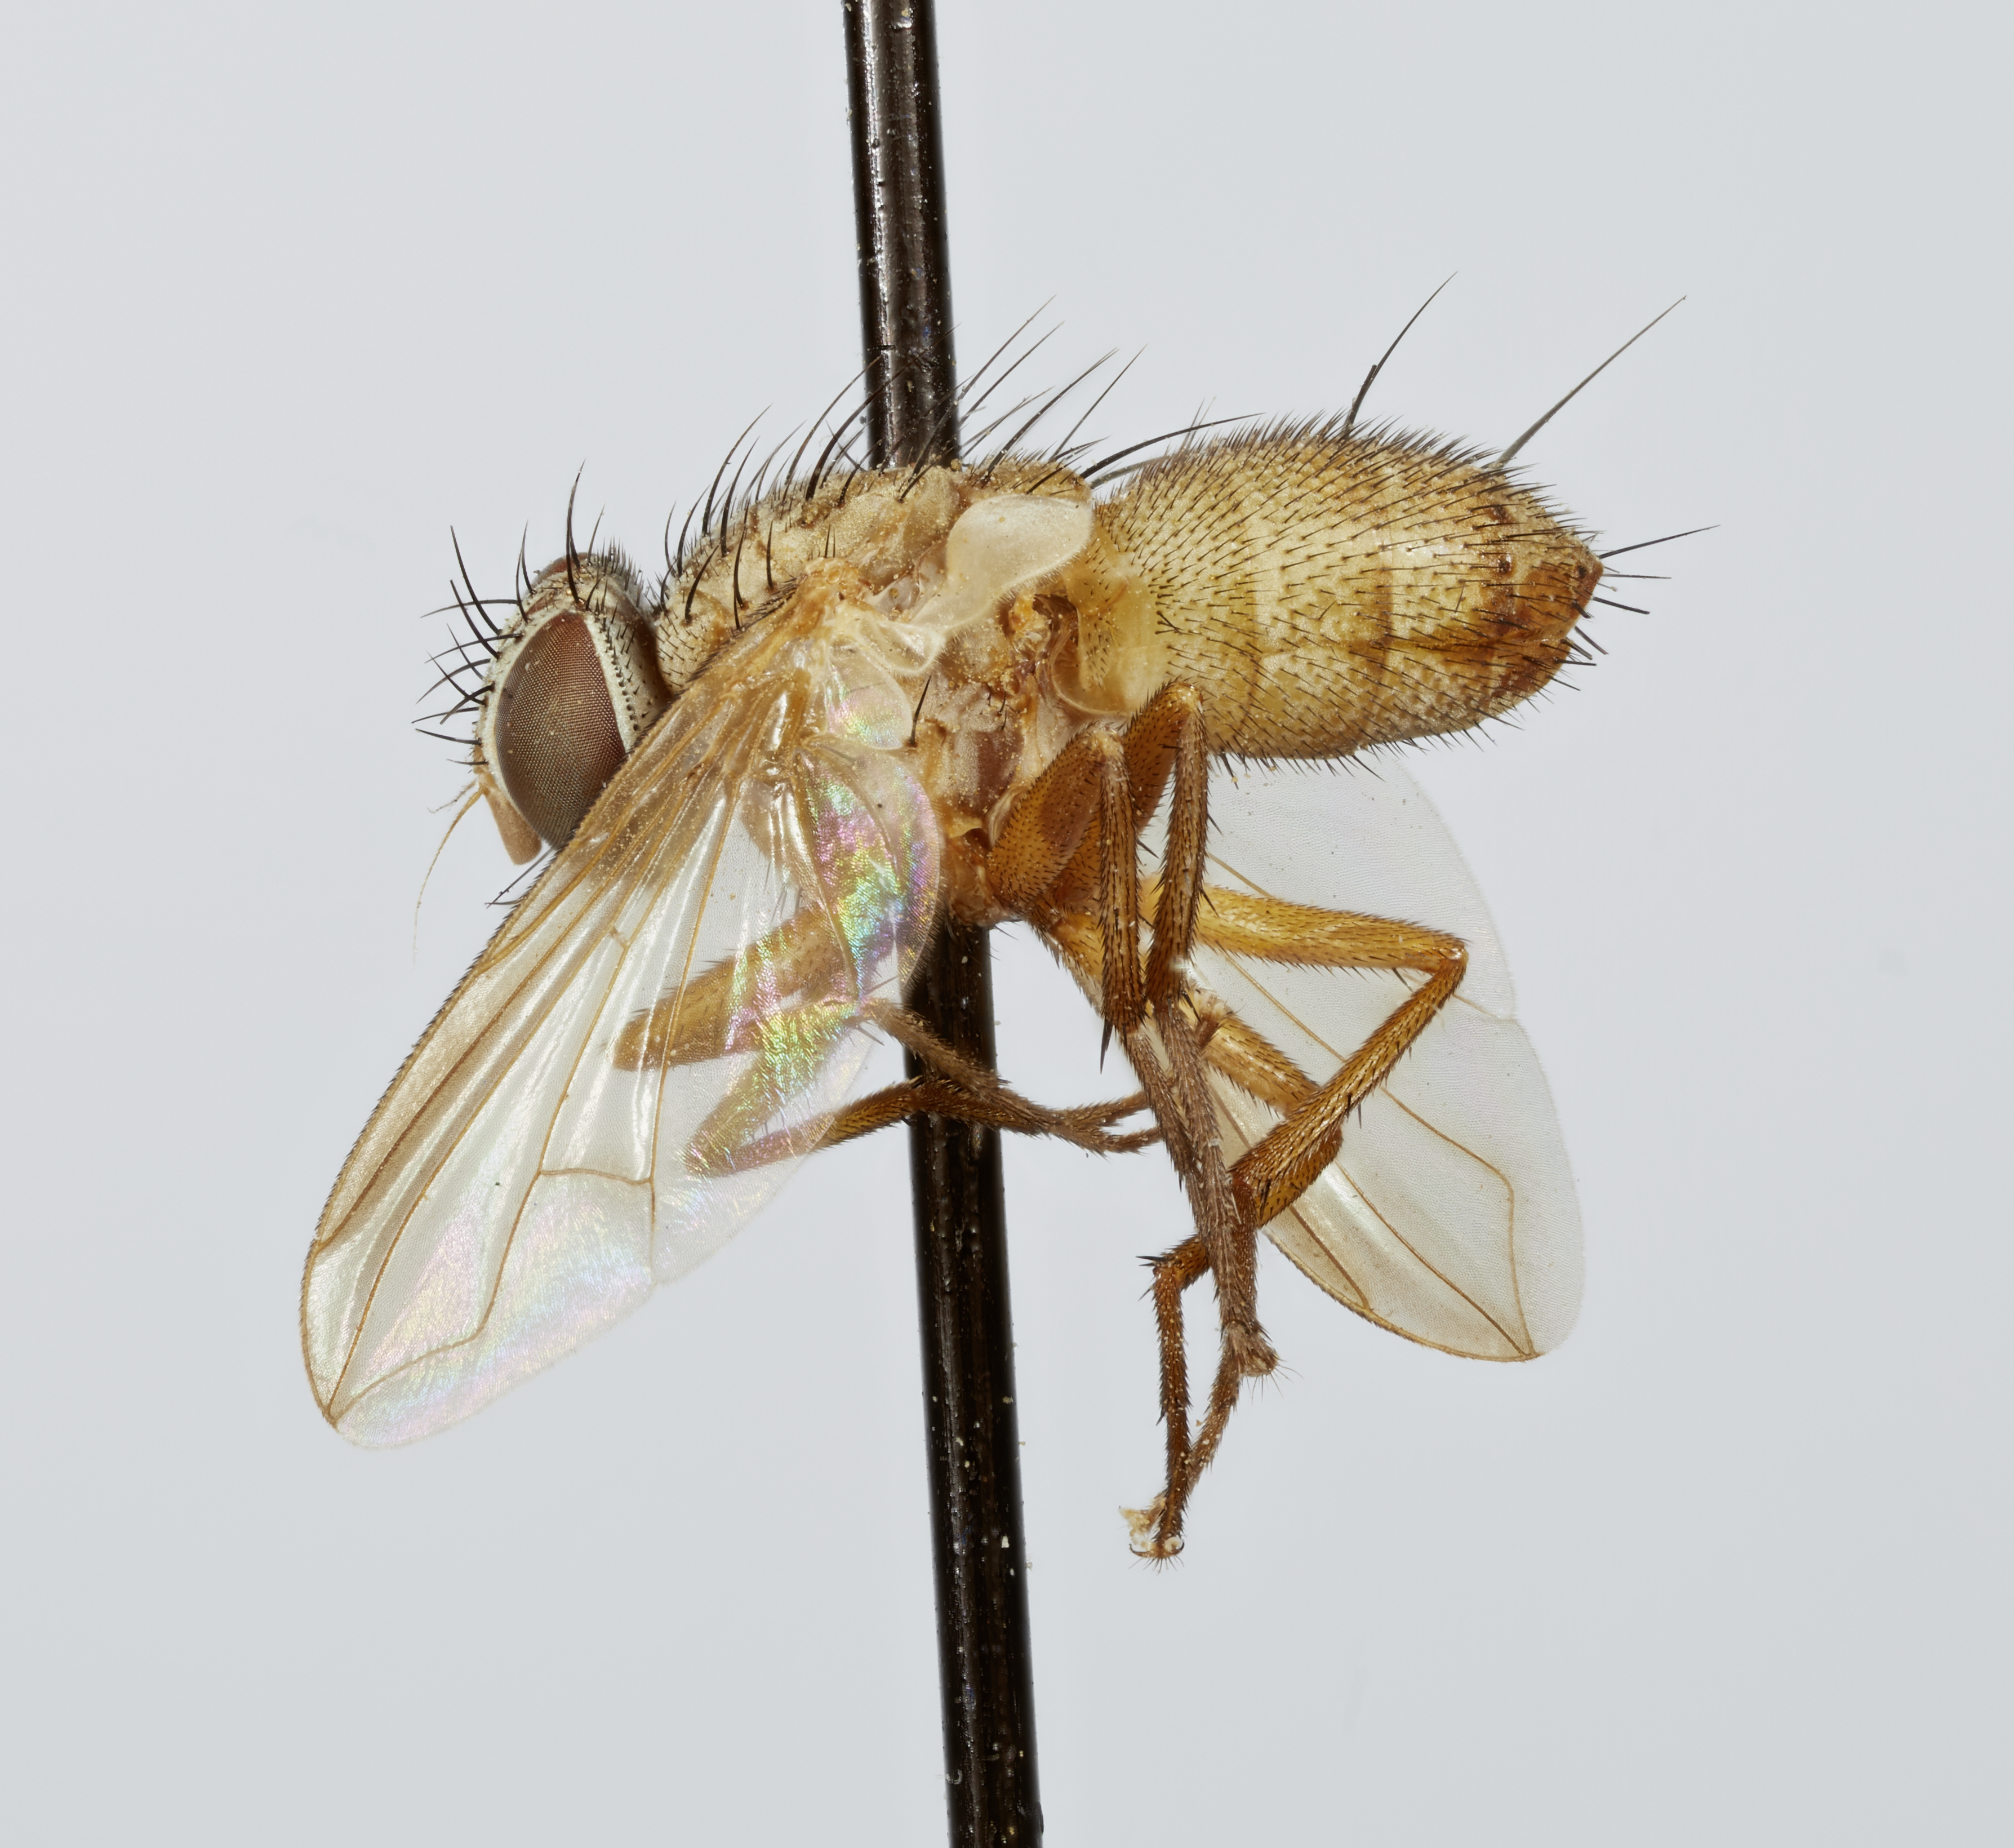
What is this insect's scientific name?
Ophirion mirabile
